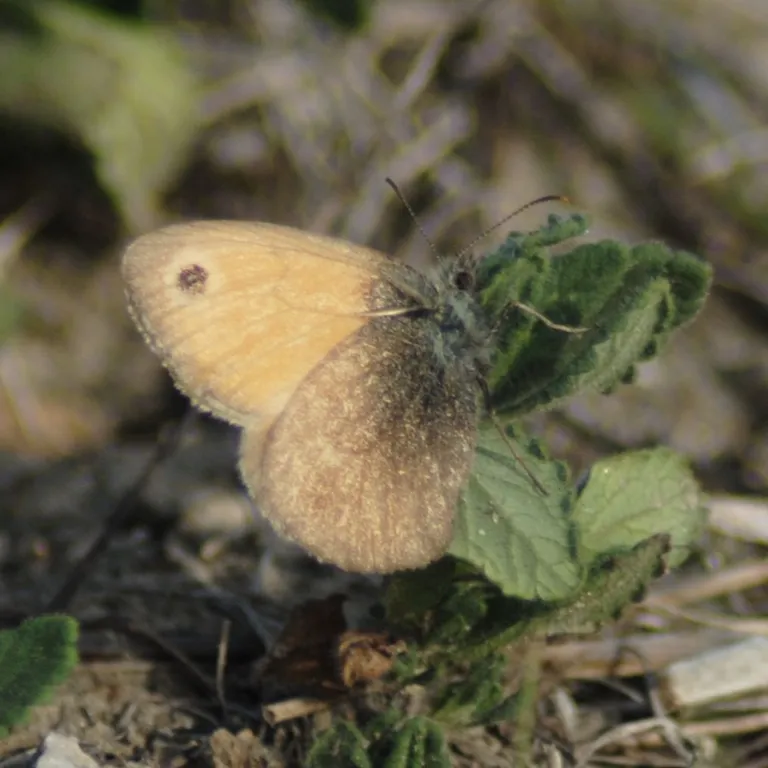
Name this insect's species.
Coenonympha pamphilus
